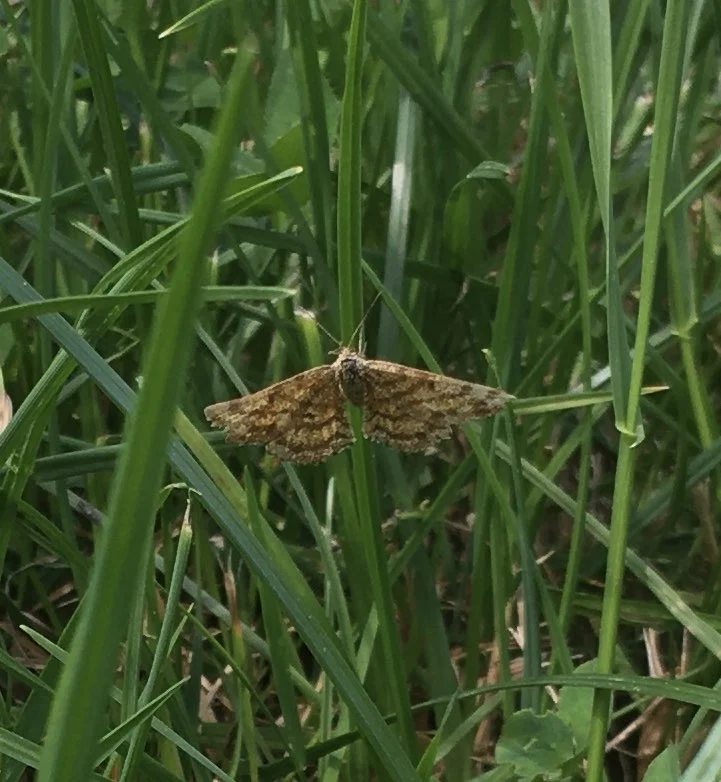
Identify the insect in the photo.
Ematurga atomaria
